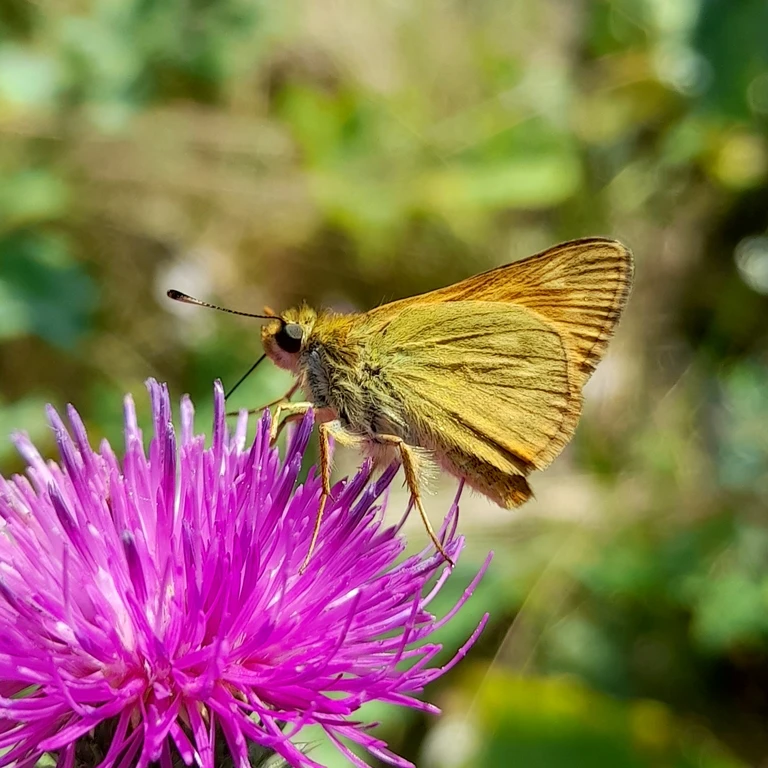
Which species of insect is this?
Ochlodes sylvanus (also Ochlodes venata)
